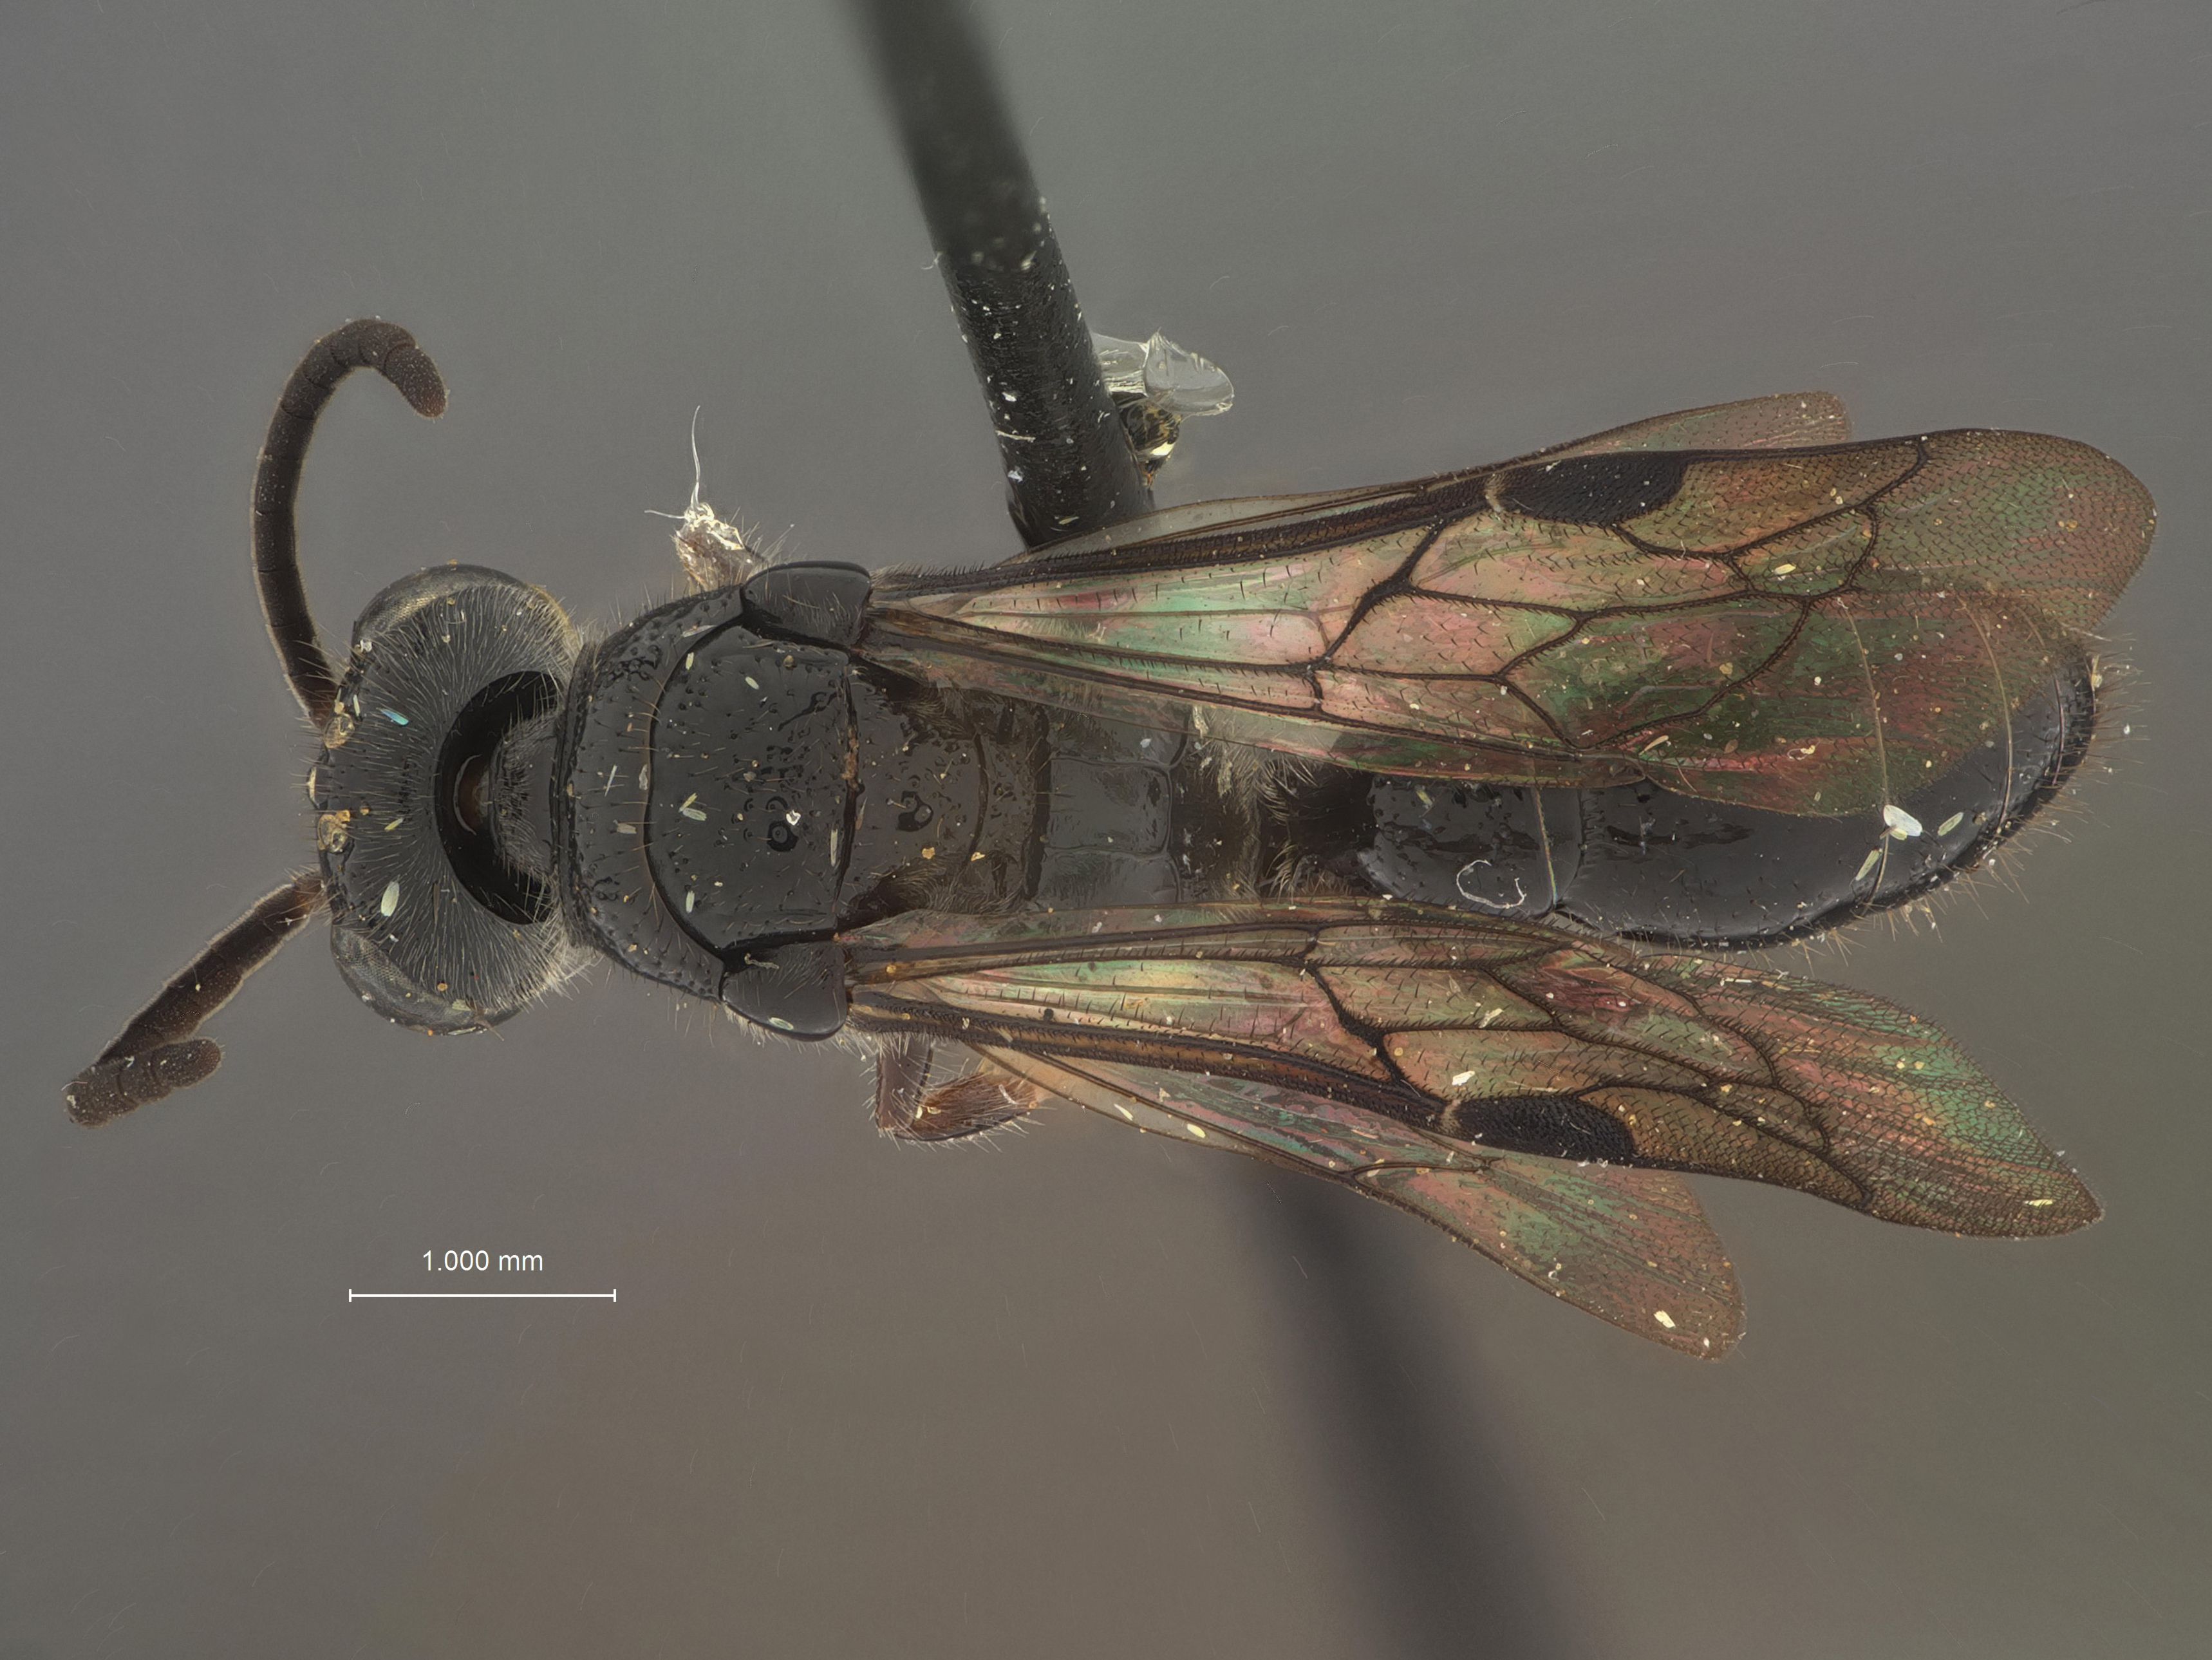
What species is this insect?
Tiphia dominicae
